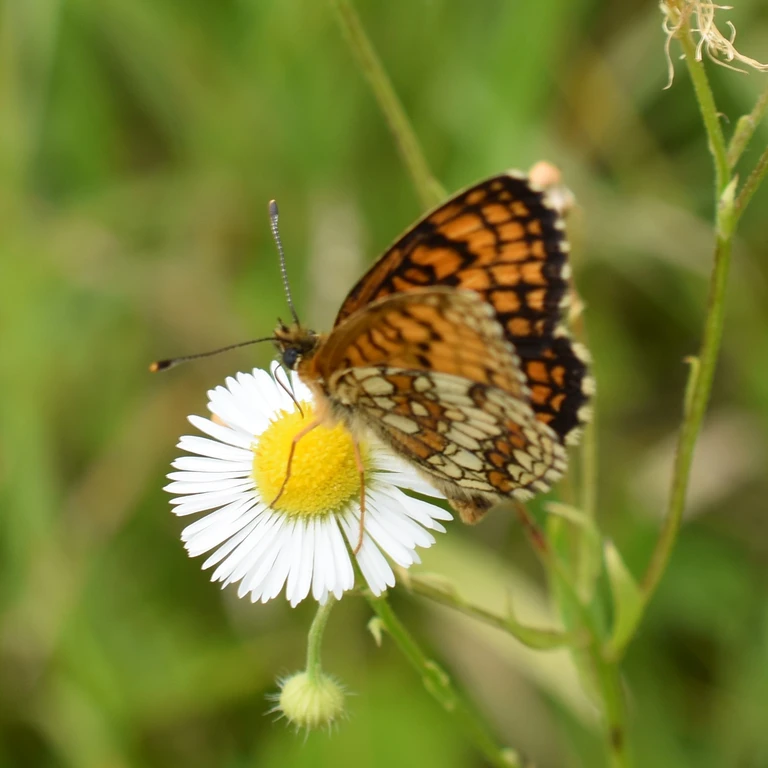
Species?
Melitaea athalia
